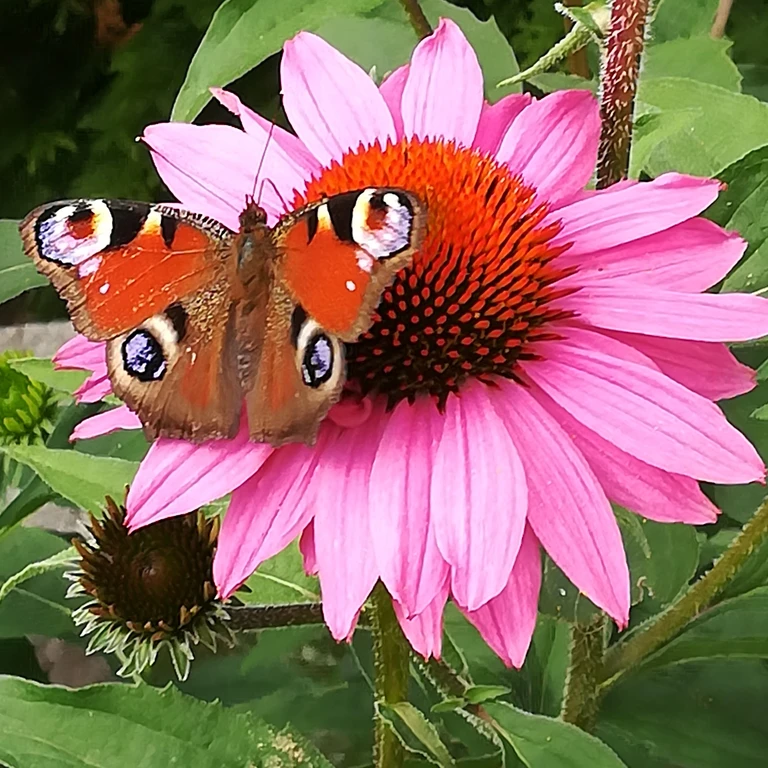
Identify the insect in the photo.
Aglais io
